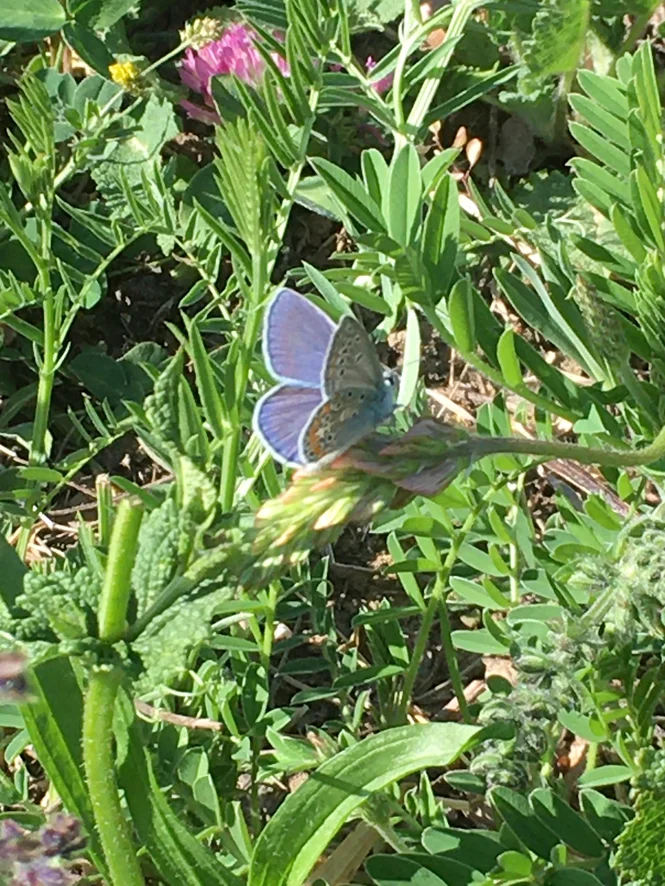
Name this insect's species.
Polyommatus thersites
